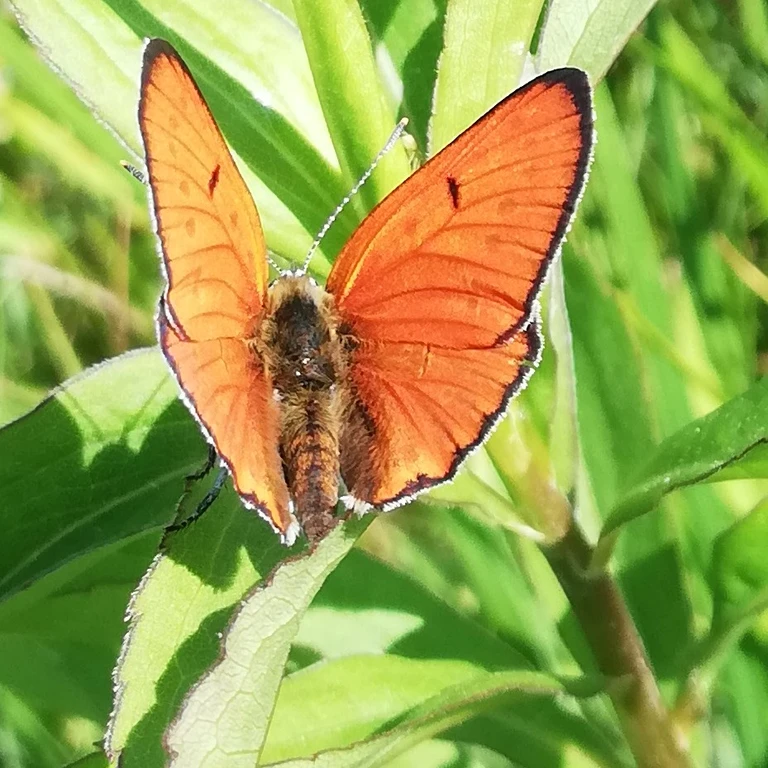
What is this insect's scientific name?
Lycaena dispar
